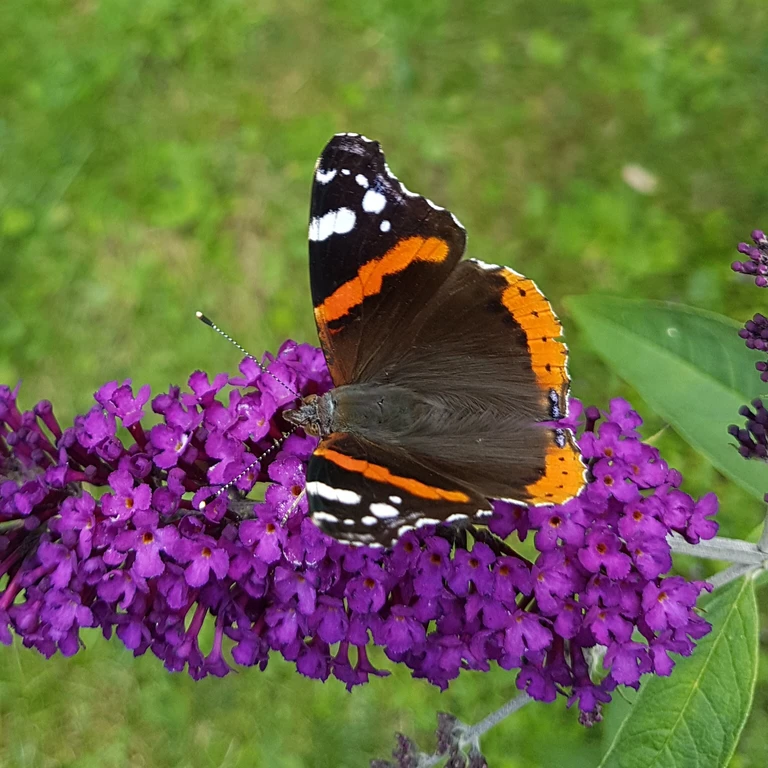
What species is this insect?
Vanessa atalanta
